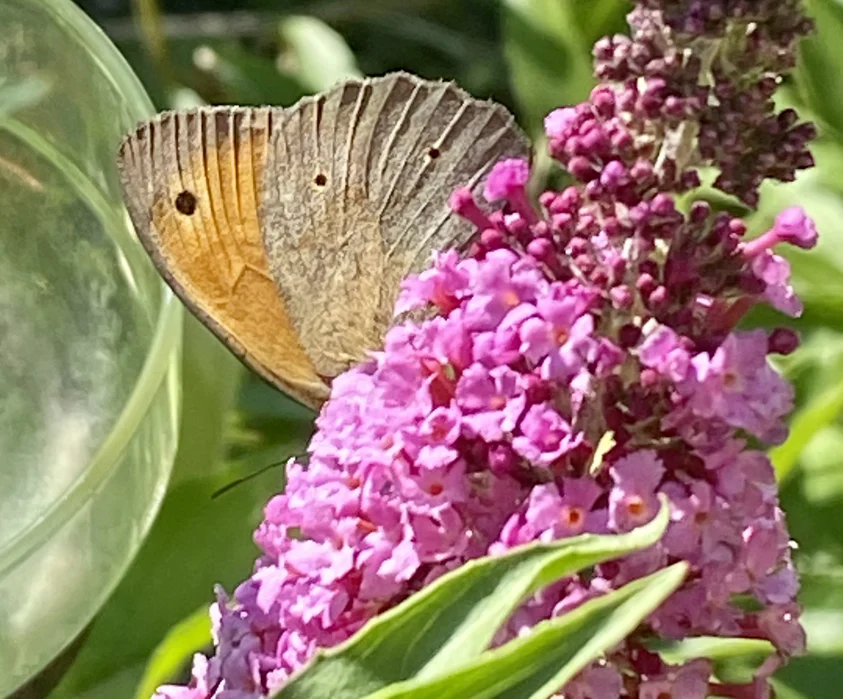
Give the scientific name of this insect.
Maniola jurtina
